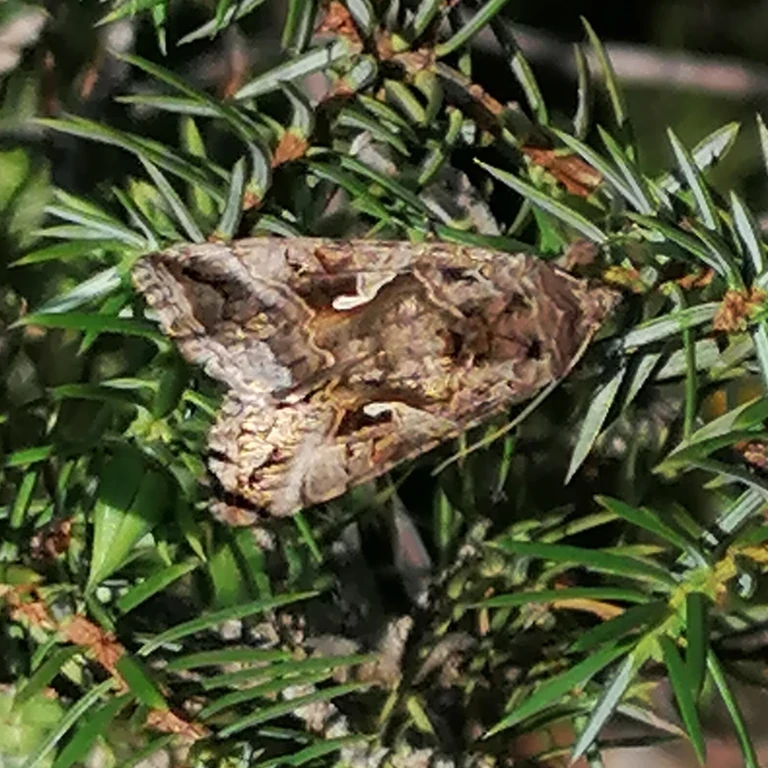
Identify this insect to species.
Autographa gamma
